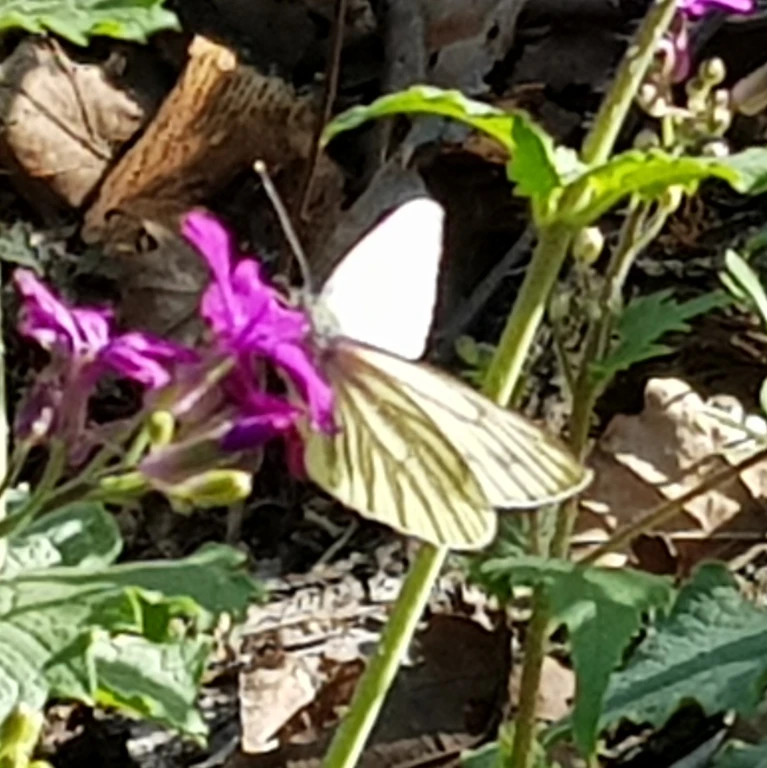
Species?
Pieris napi
